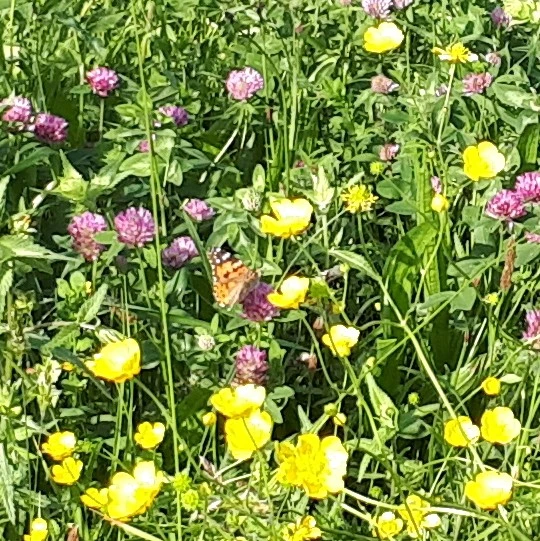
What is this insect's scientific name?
Vanessa cardui
